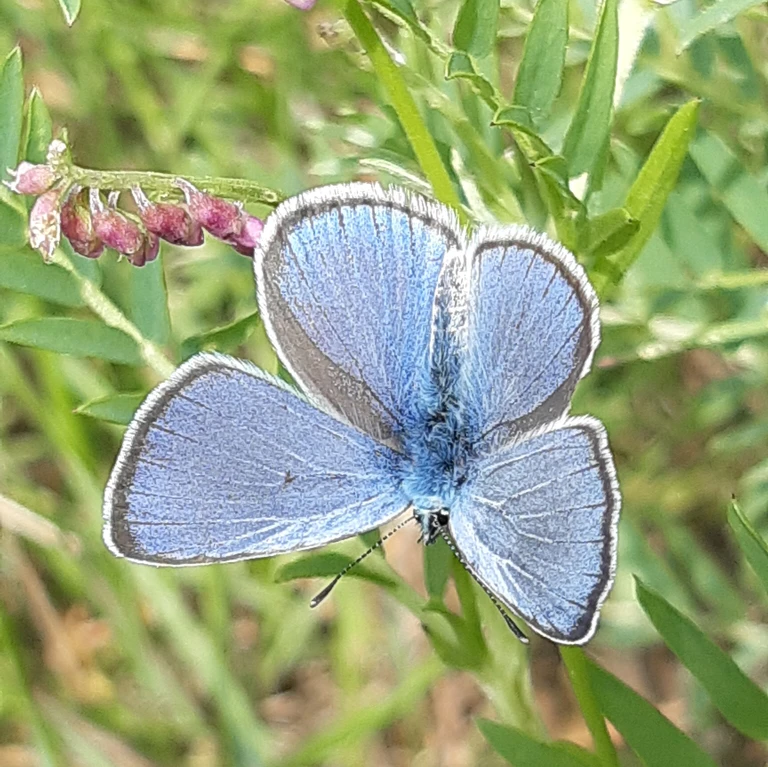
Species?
Glaucopsyche alexis
